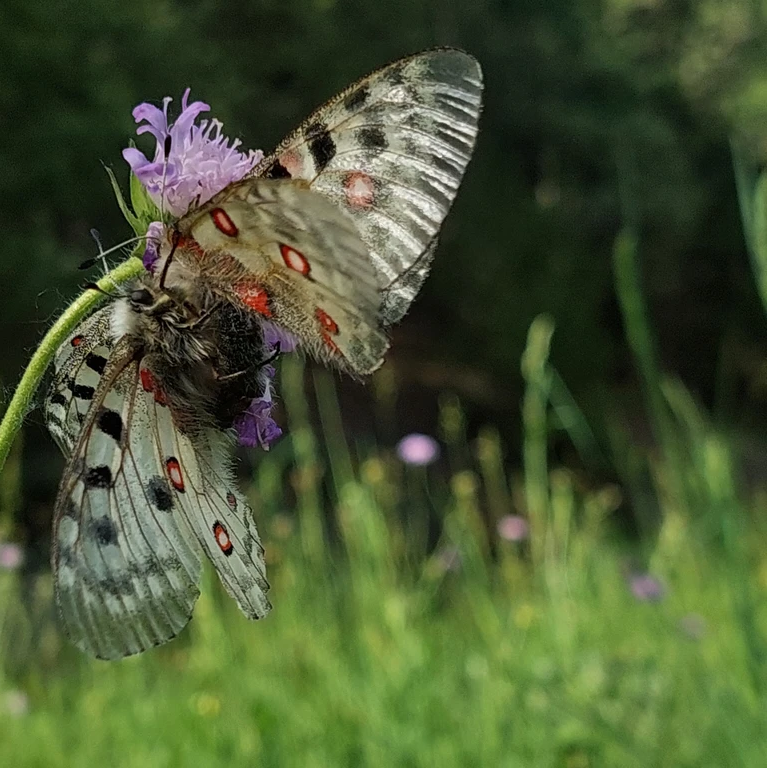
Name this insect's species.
Parnassius apollo
